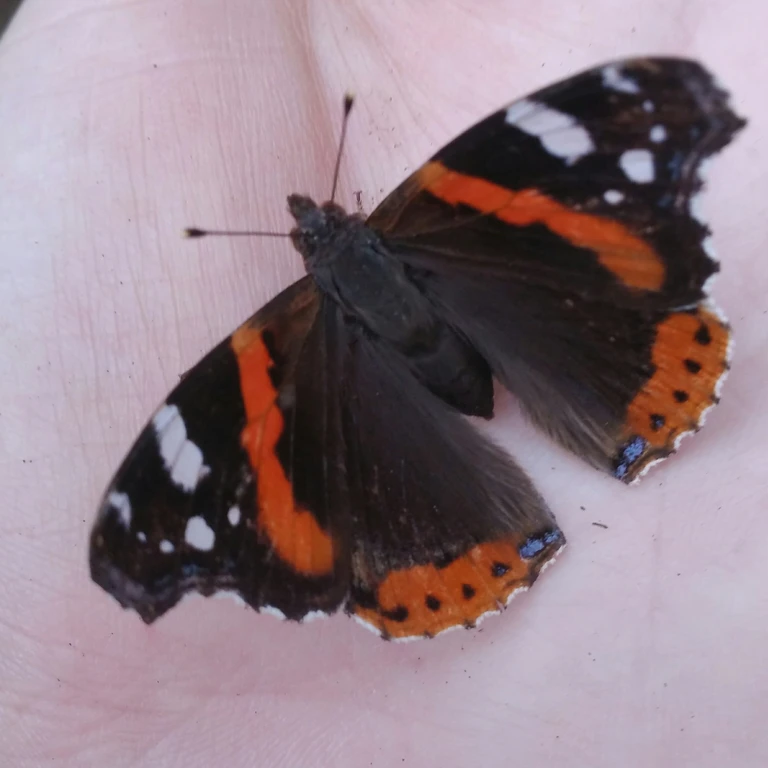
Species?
Vanessa atalanta
